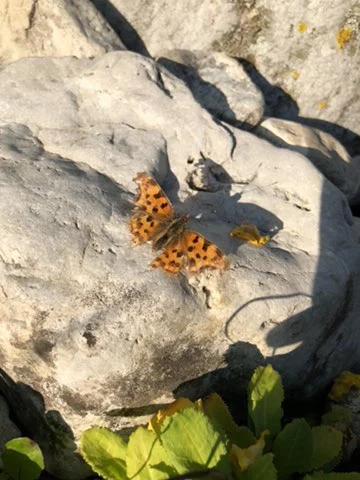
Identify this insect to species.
Polygonia c-album
